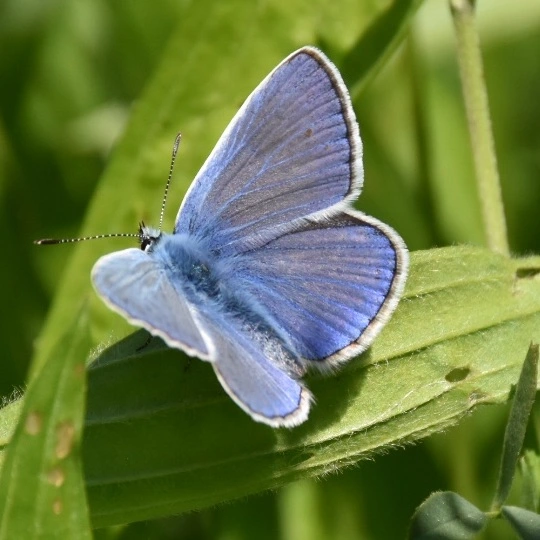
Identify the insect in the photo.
Polyommatus icarus
